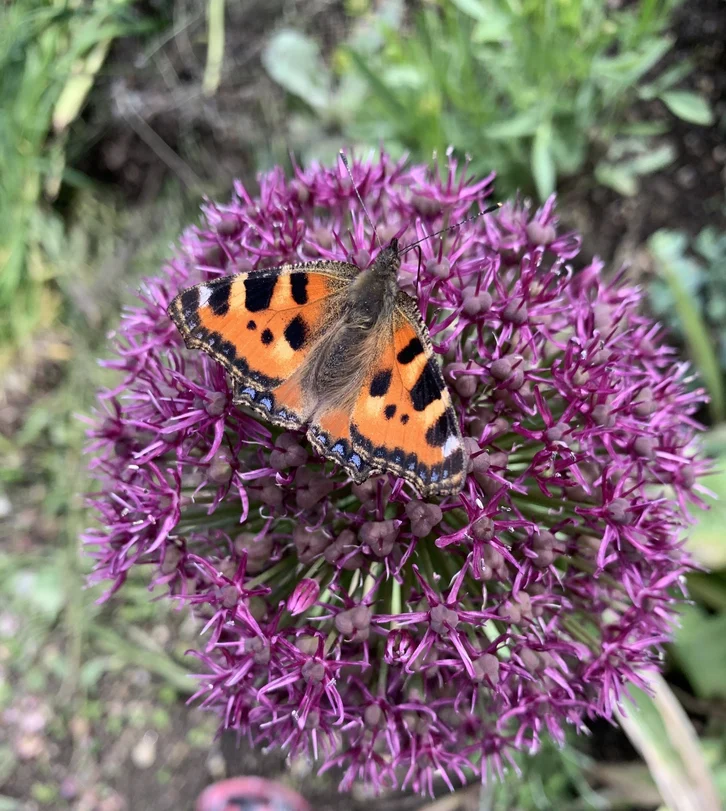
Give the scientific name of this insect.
Aglais urticae
